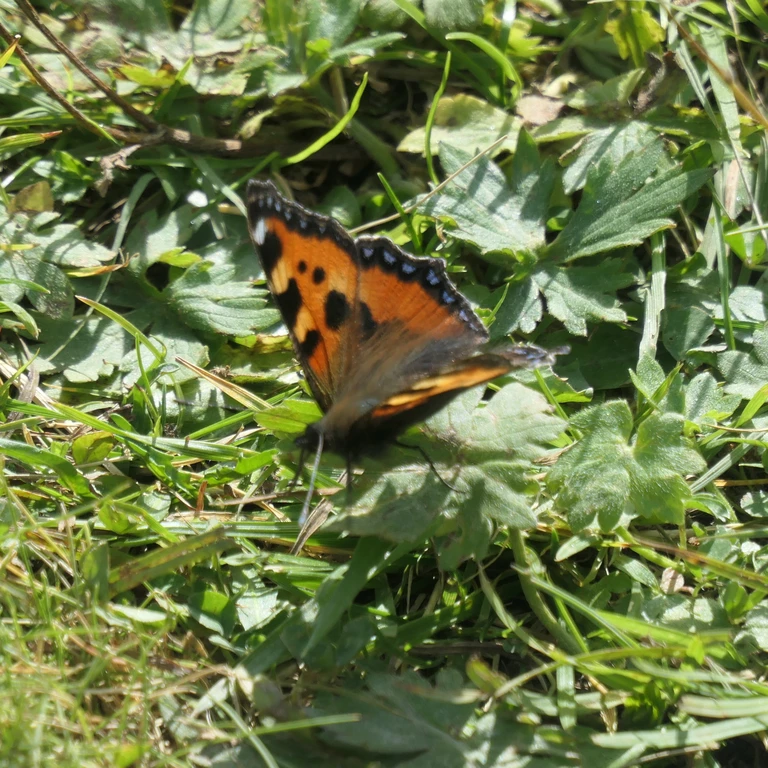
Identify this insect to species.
Aglais urticae
